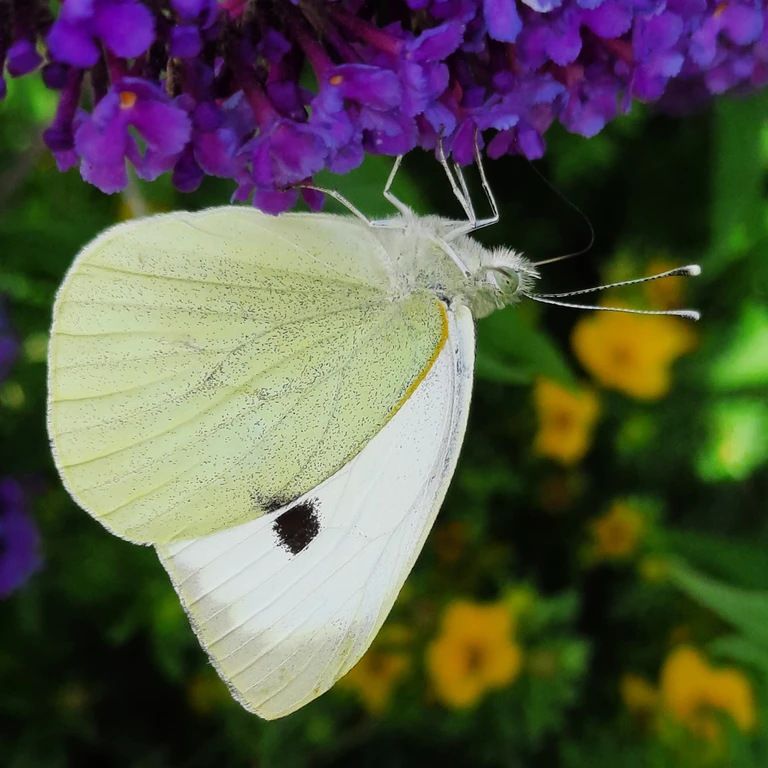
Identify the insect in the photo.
Pieris brassicae
